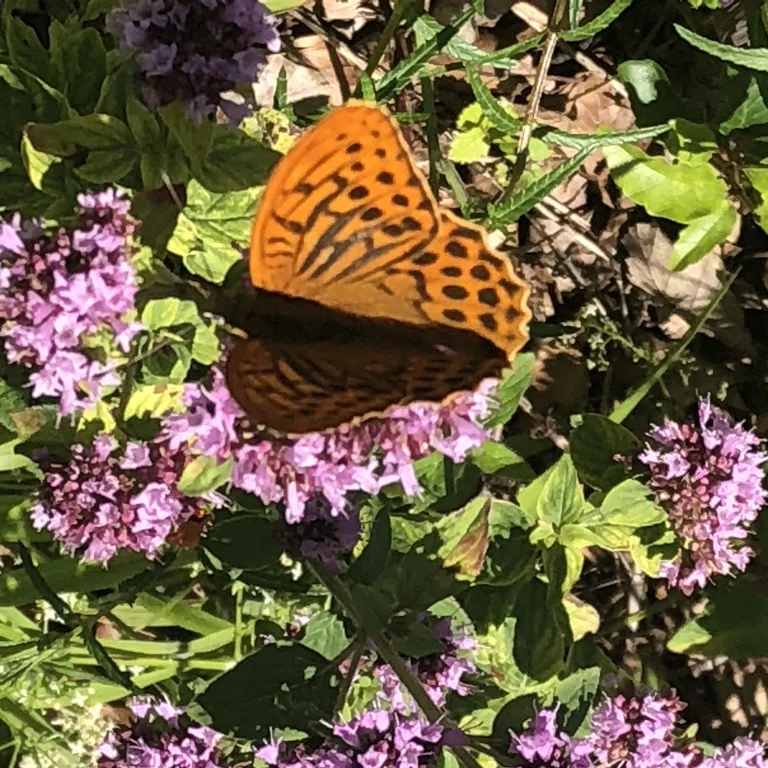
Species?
Argynnis paphia
